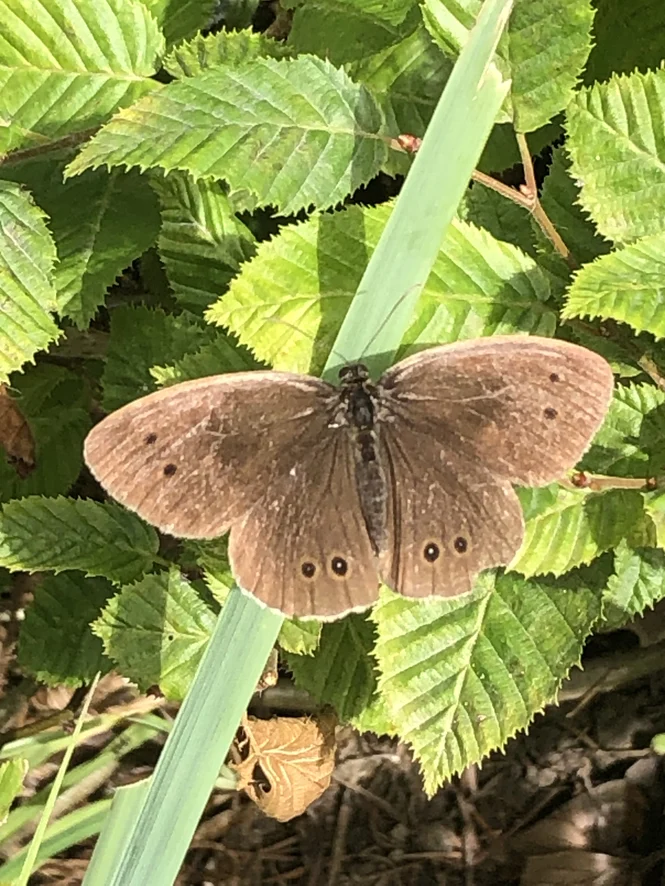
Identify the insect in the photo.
Aphantopus hyperantus
